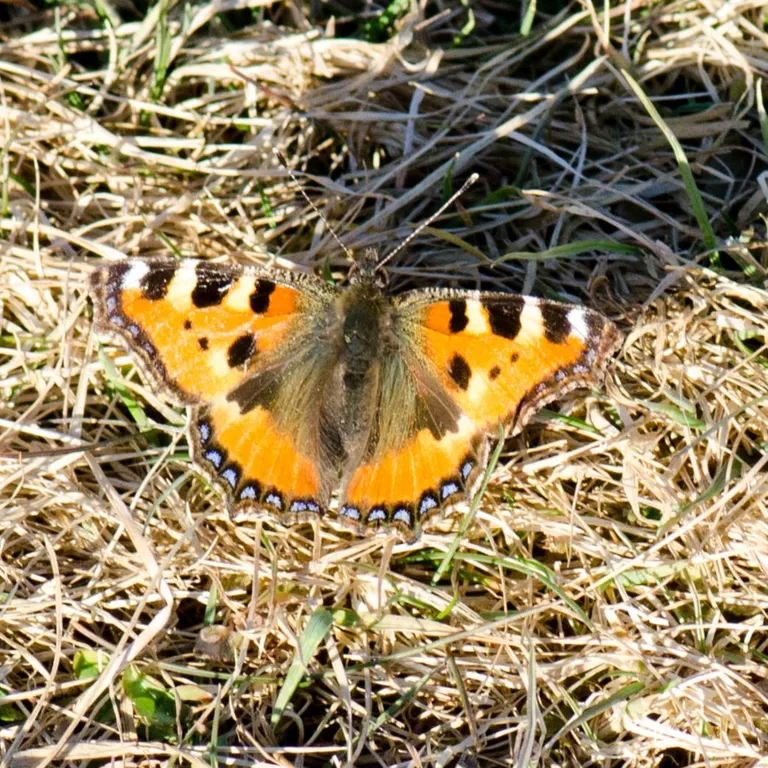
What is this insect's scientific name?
Aglais urticae
